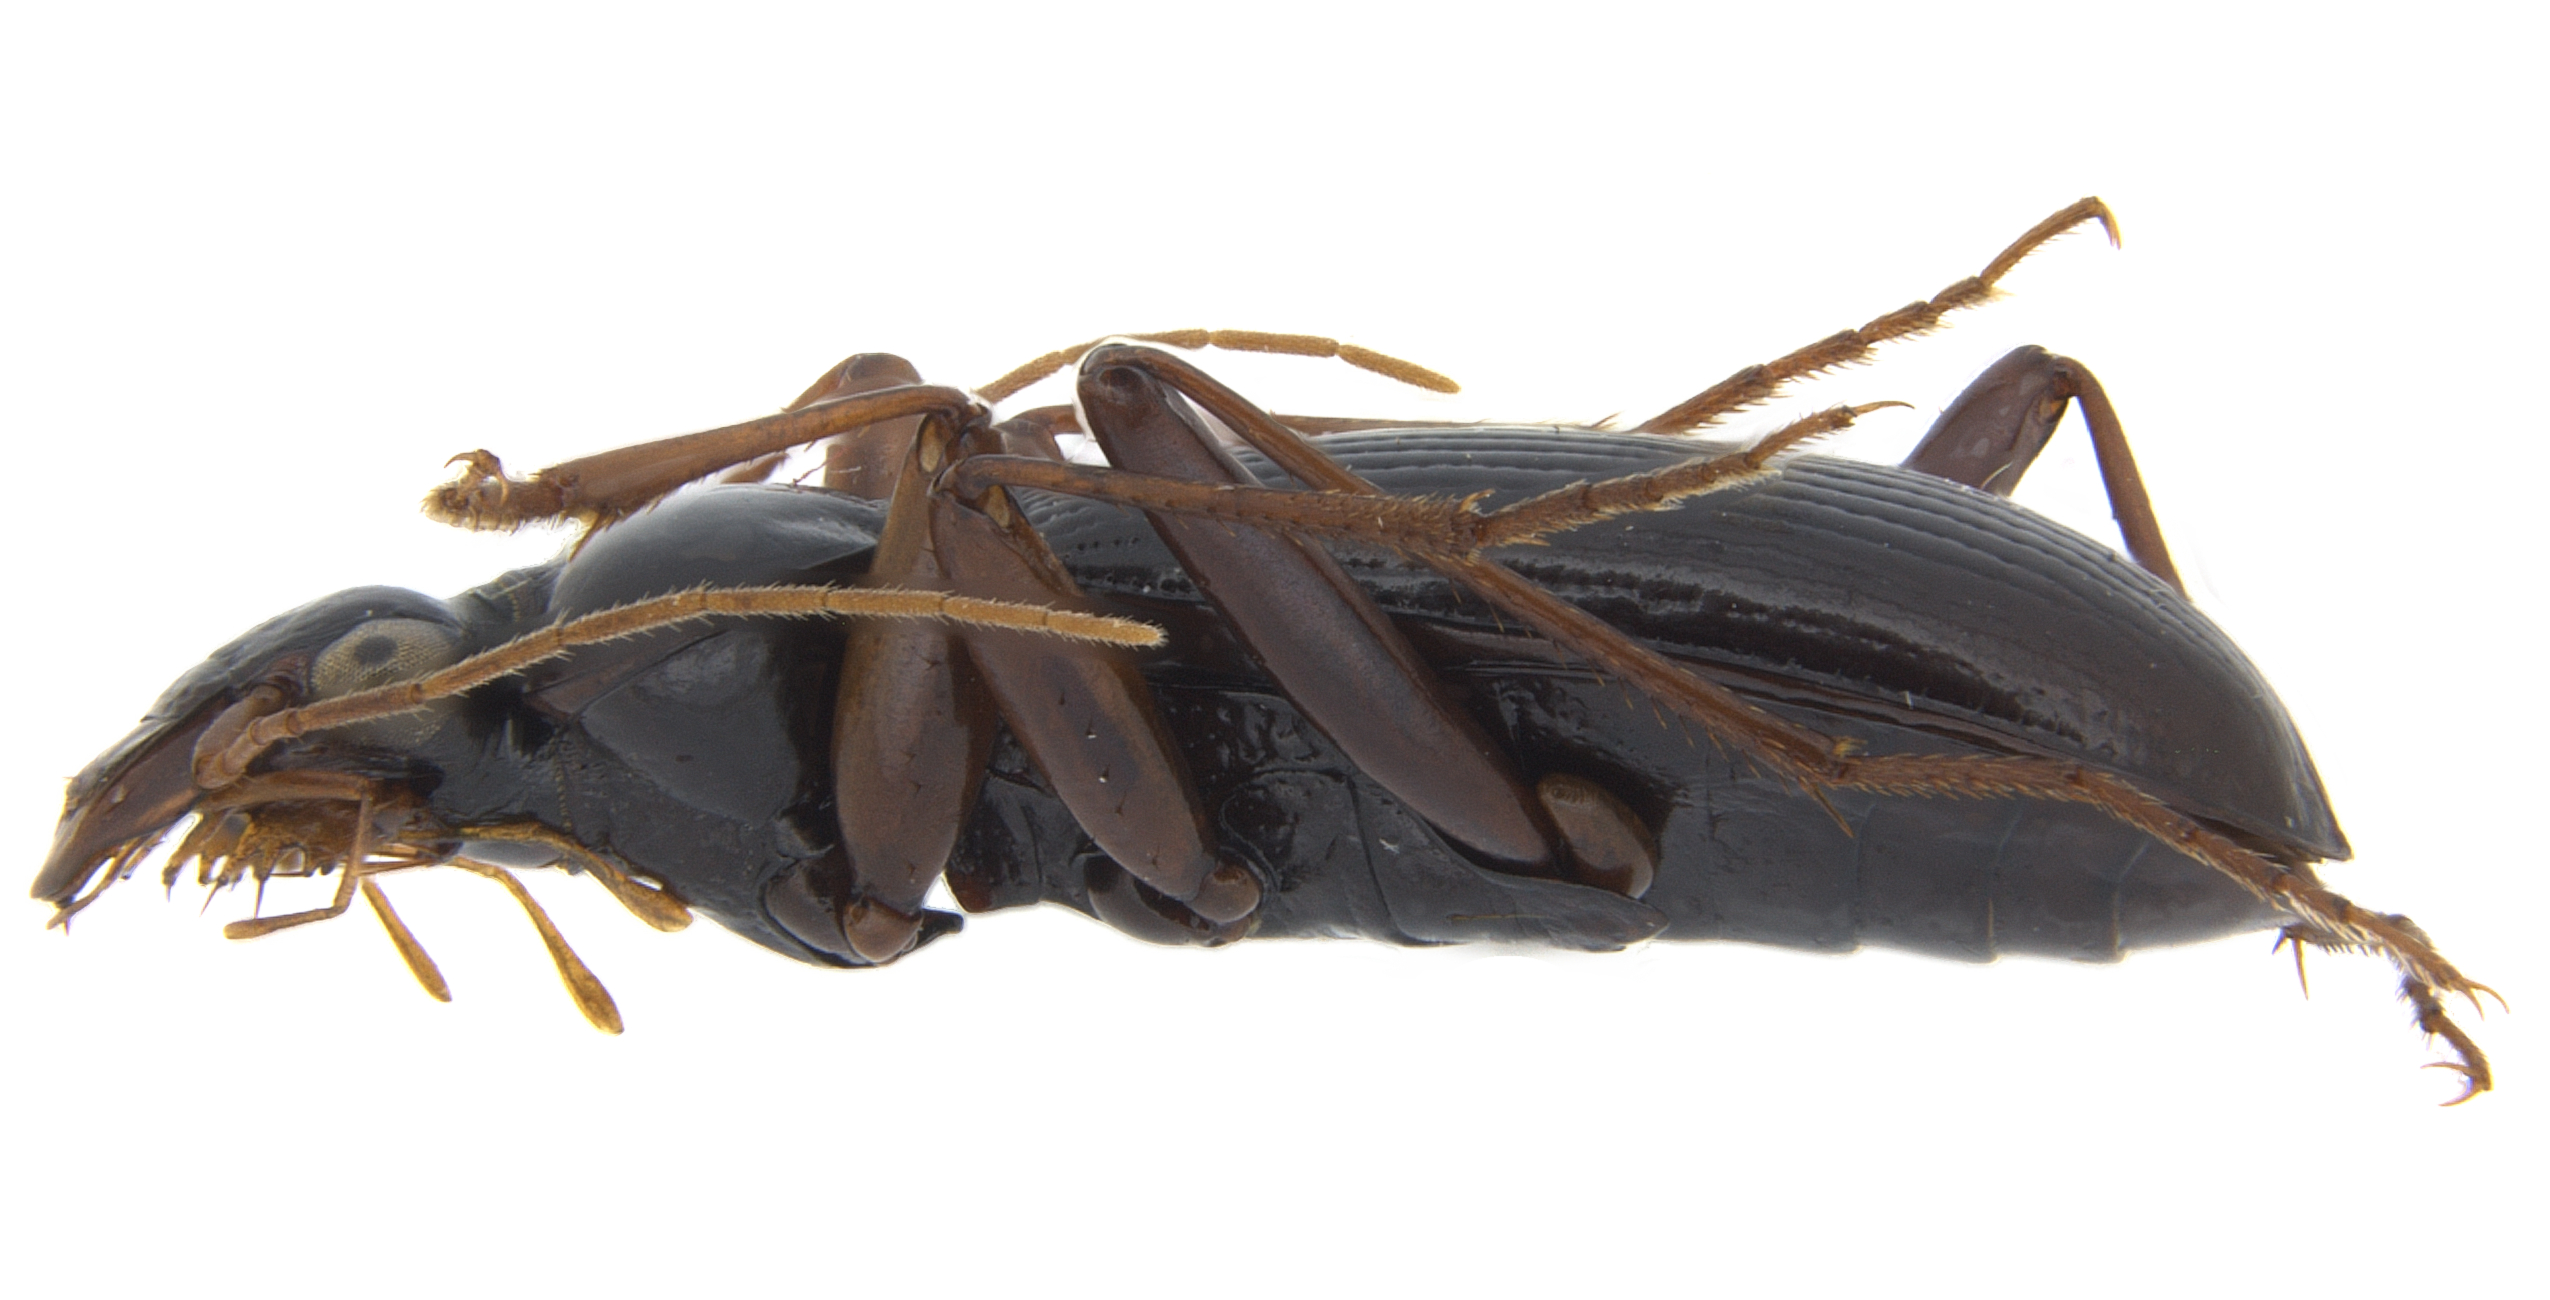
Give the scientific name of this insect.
Leistus rufescens (also Leistus terminatus)
